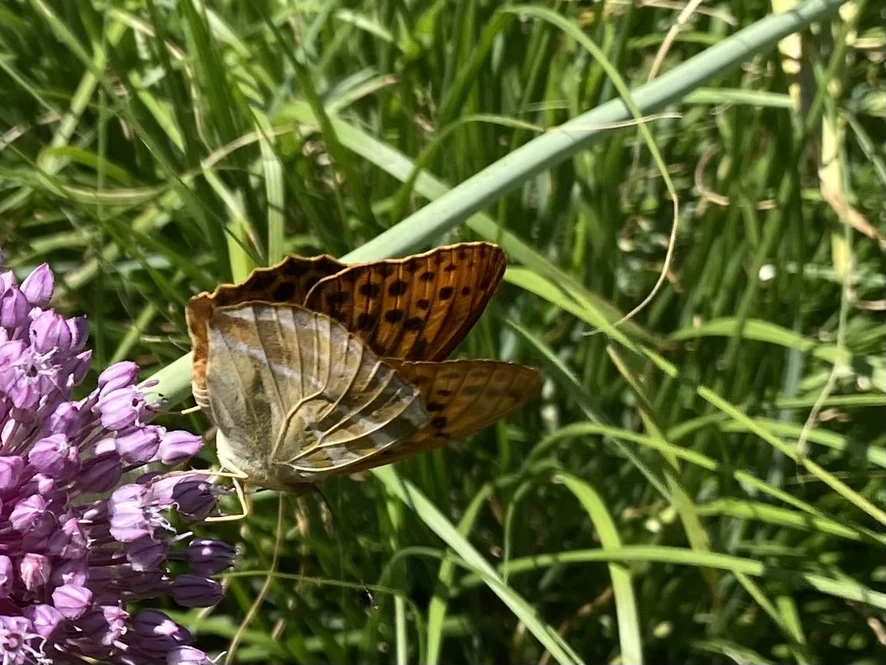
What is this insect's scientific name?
Argynnis paphia
